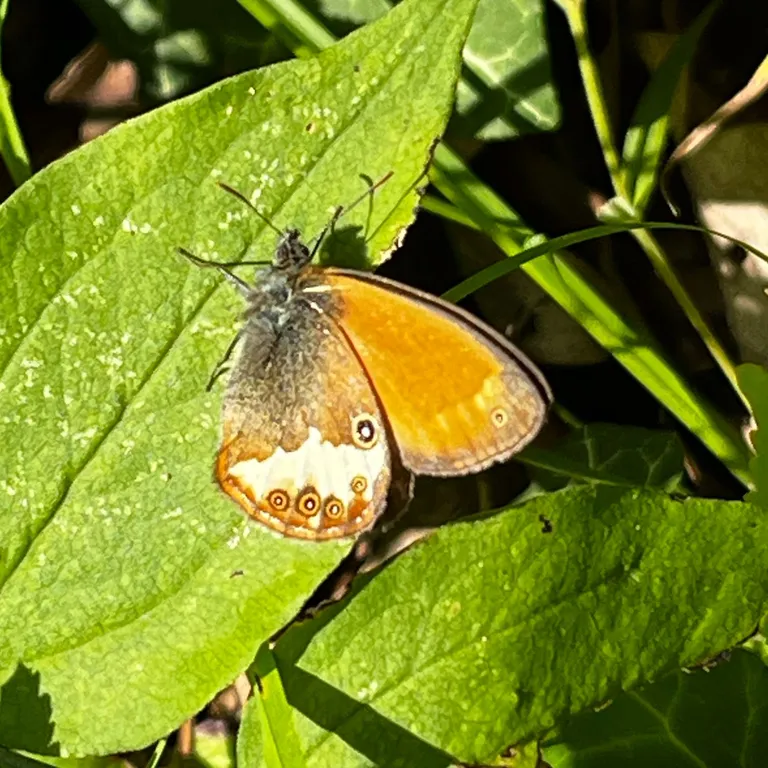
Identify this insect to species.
Coenonympha arcania
